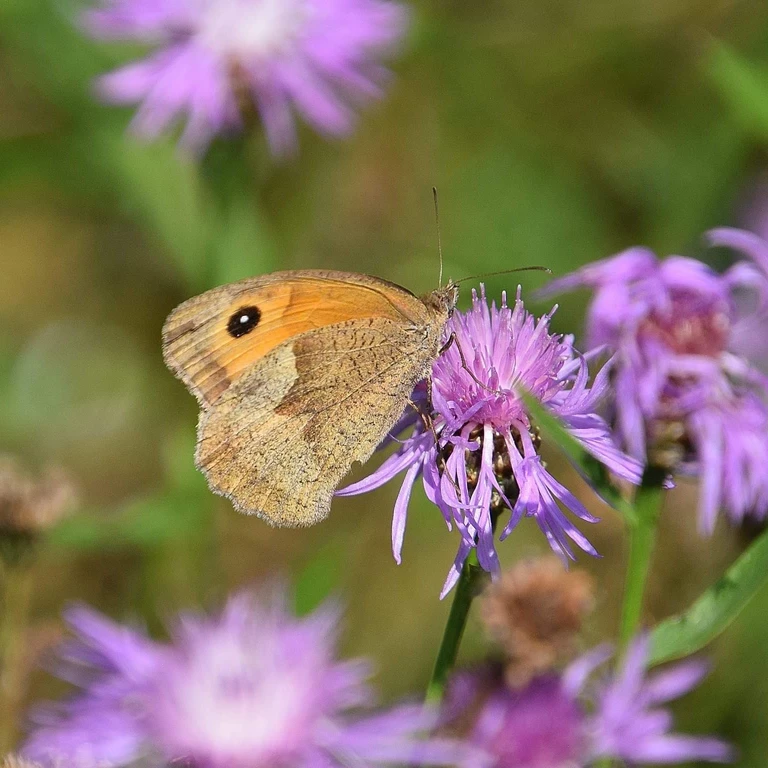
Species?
Maniola jurtina
